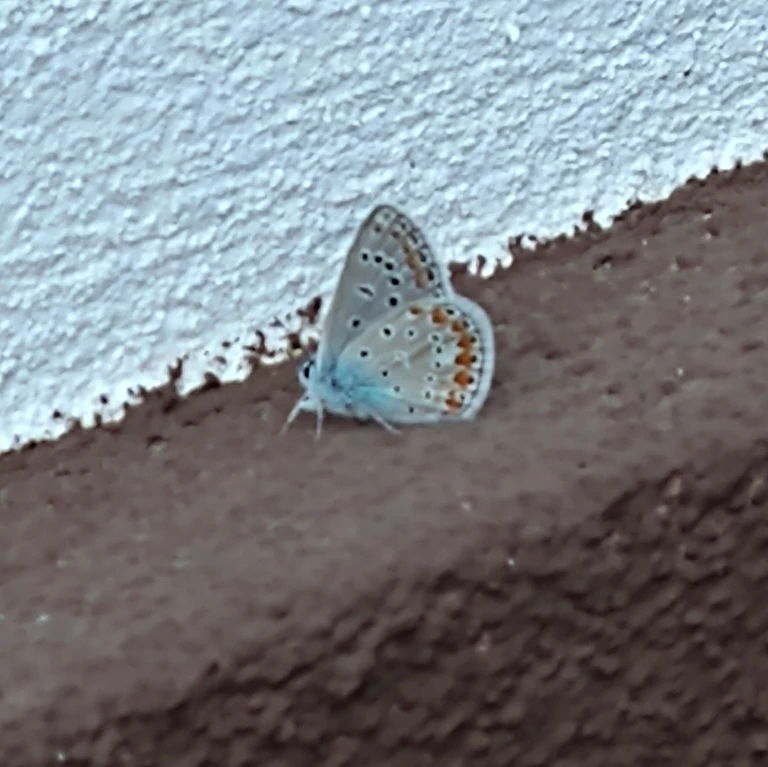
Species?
Polyommatus icarus
